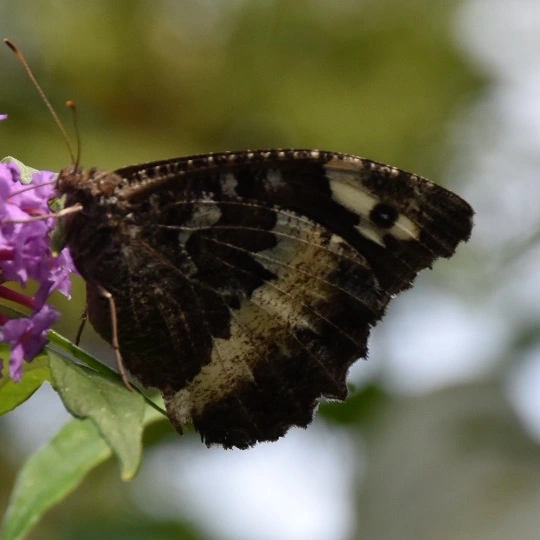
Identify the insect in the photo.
Brintesia circe
